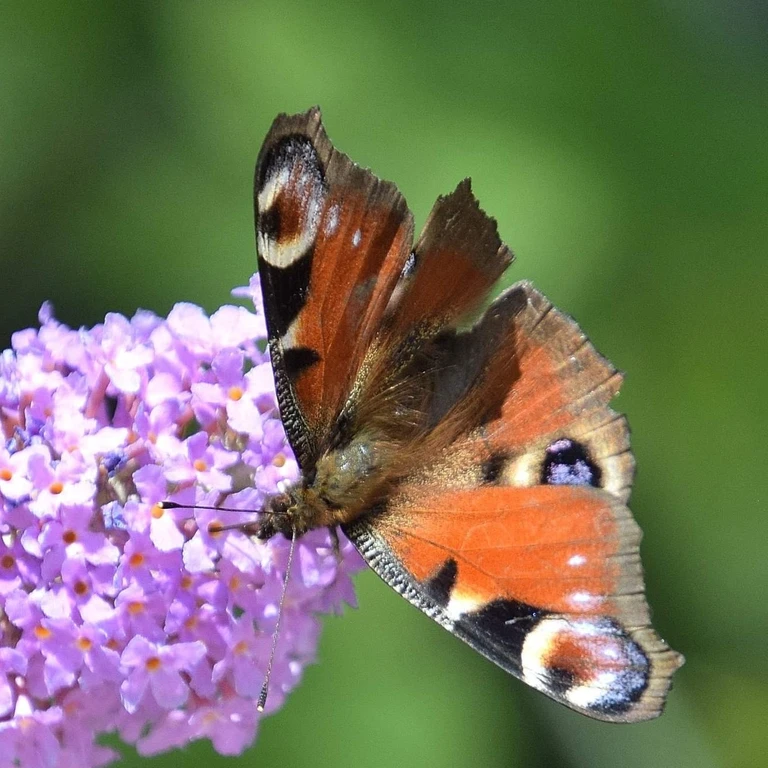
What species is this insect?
Aglais io
